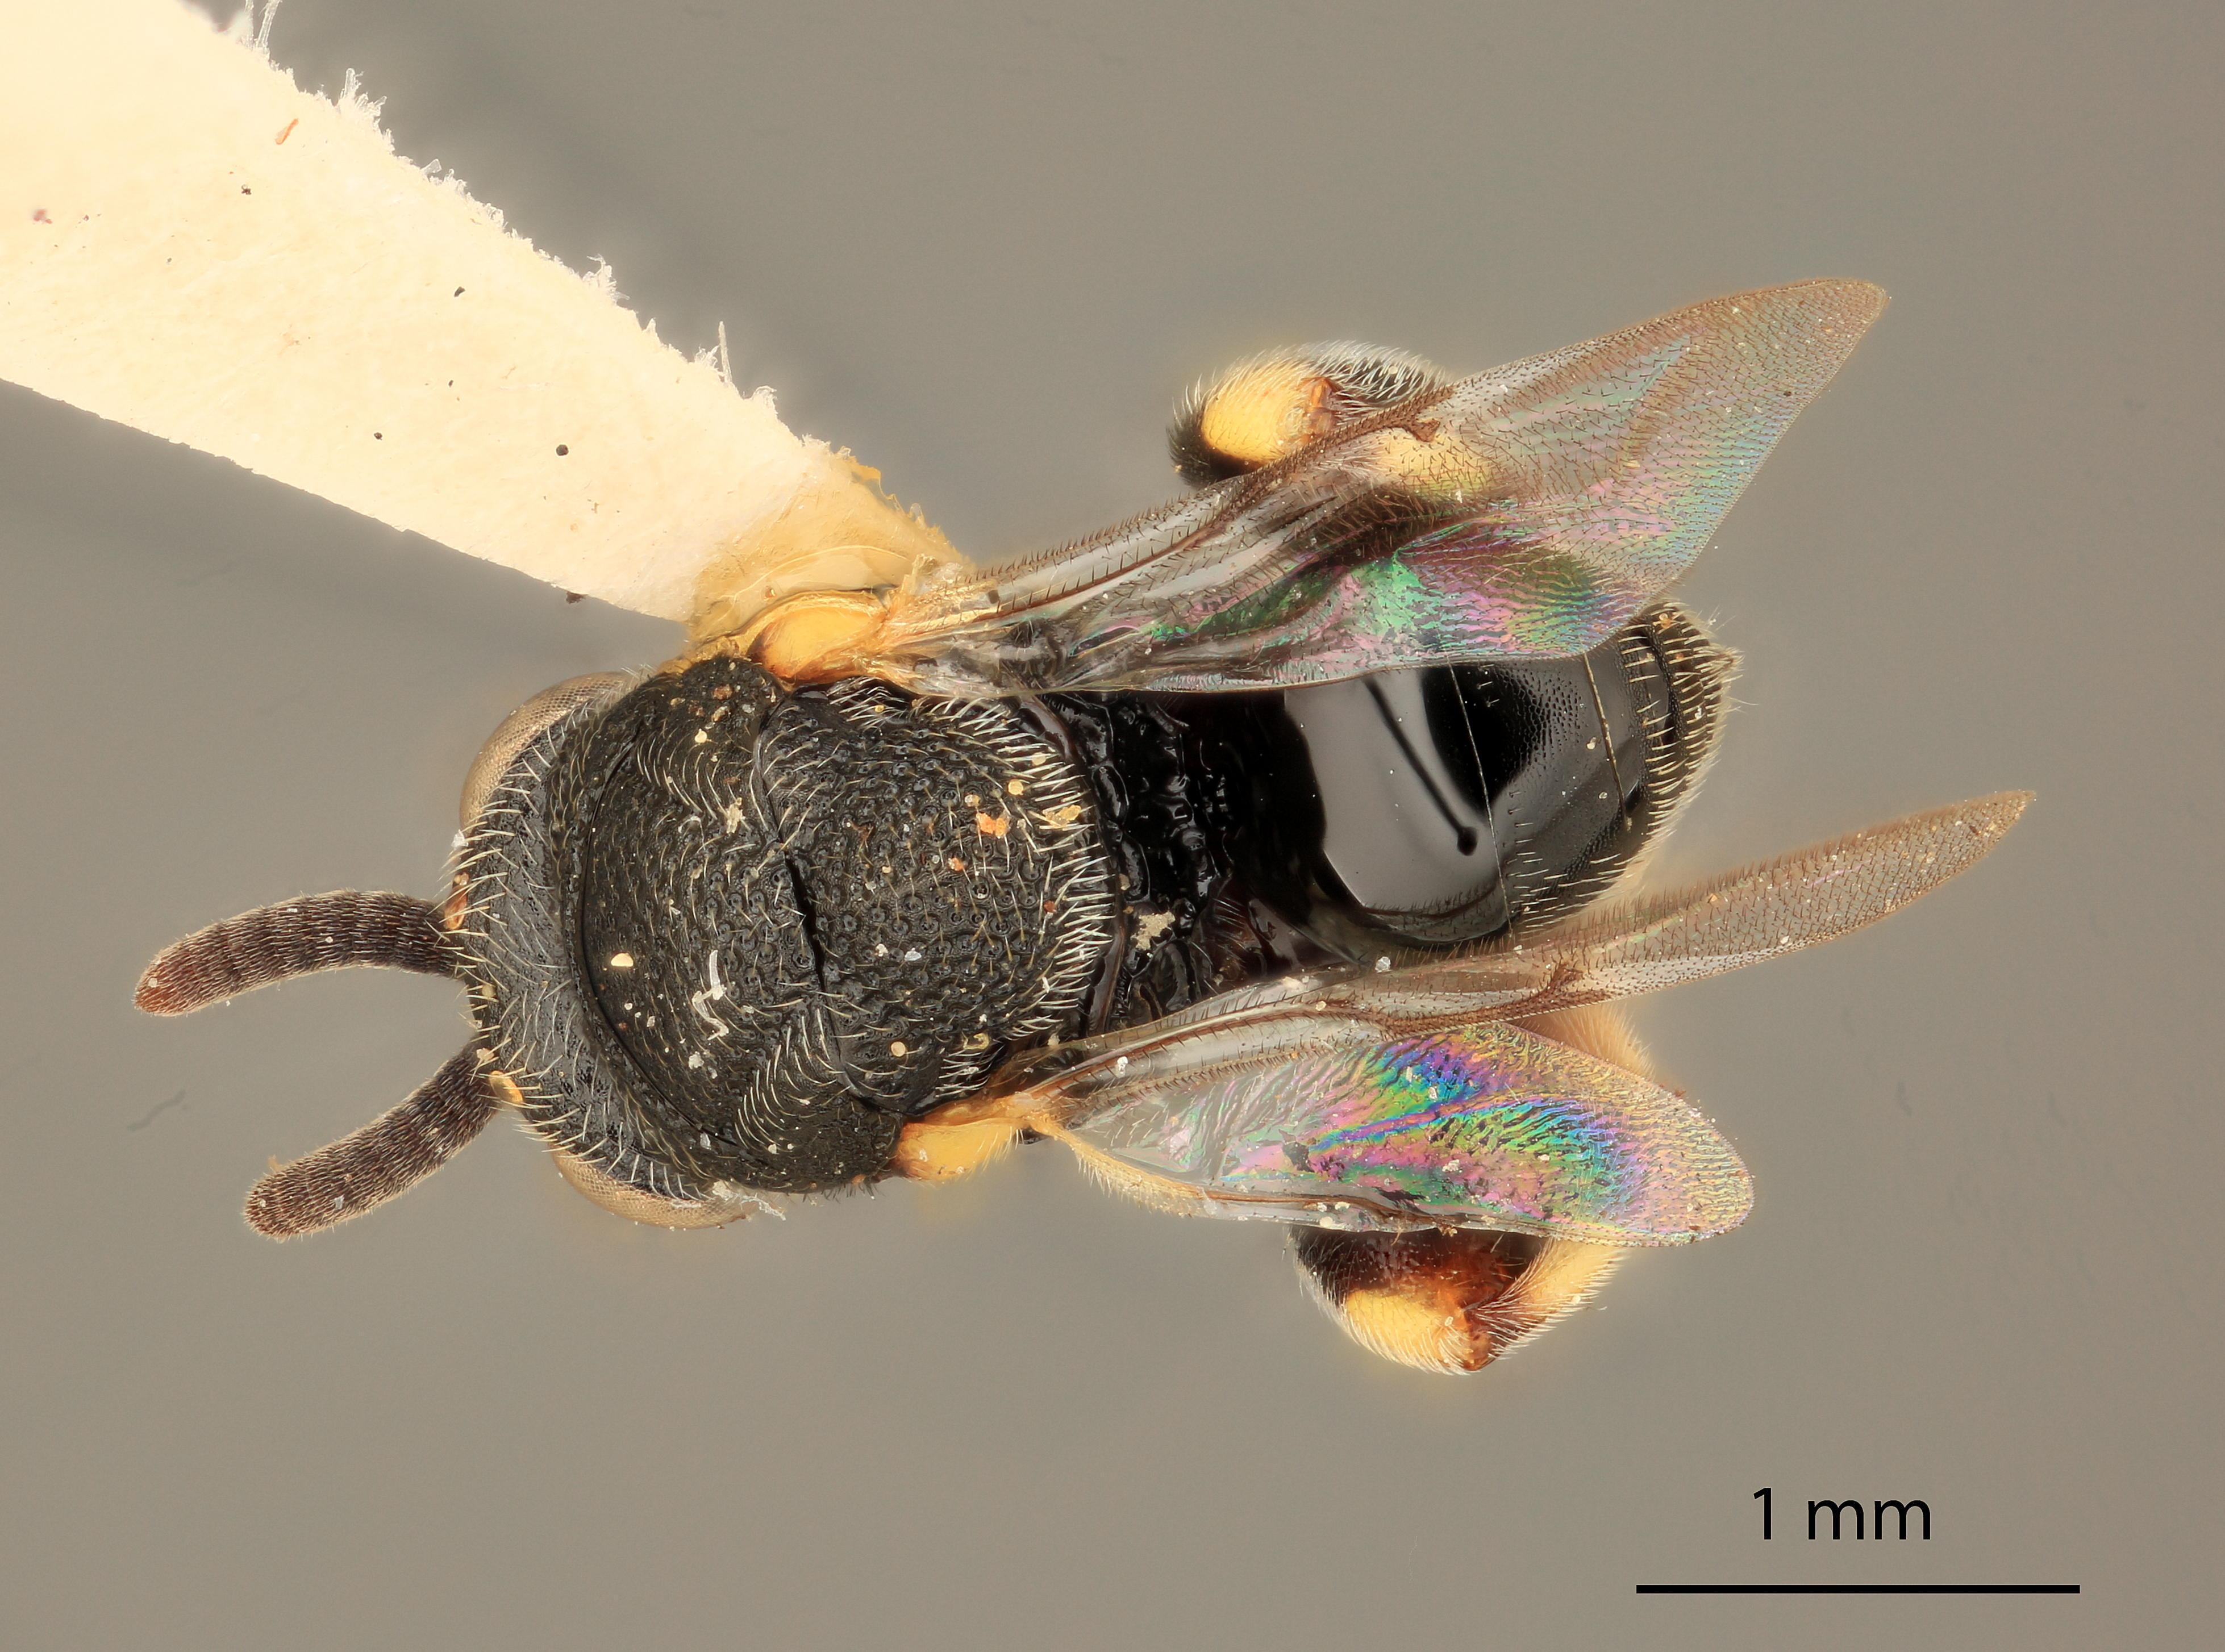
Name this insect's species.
Brachymeria aeca
